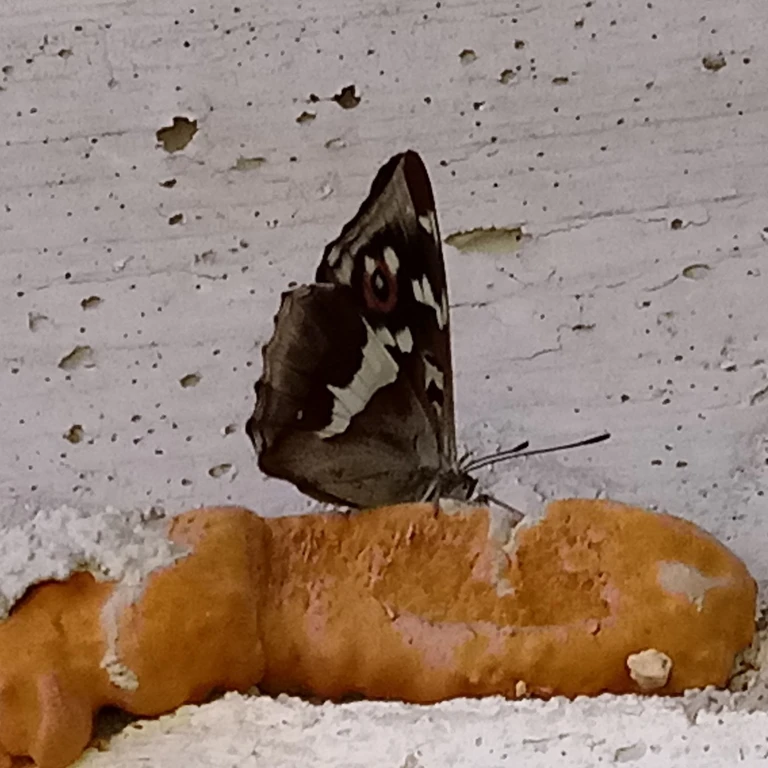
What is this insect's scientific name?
Apatura iris
